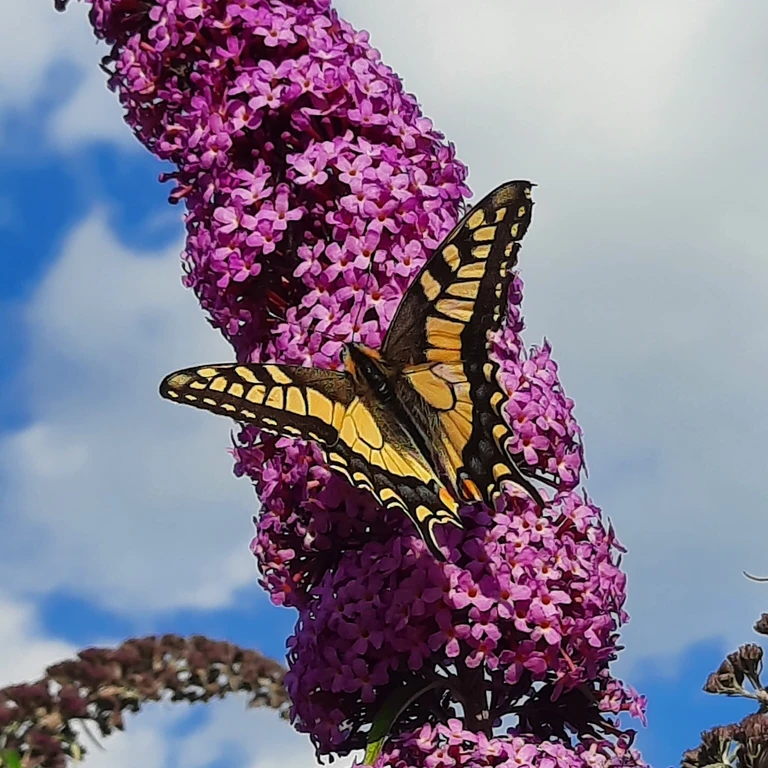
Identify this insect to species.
Papilio machaon
